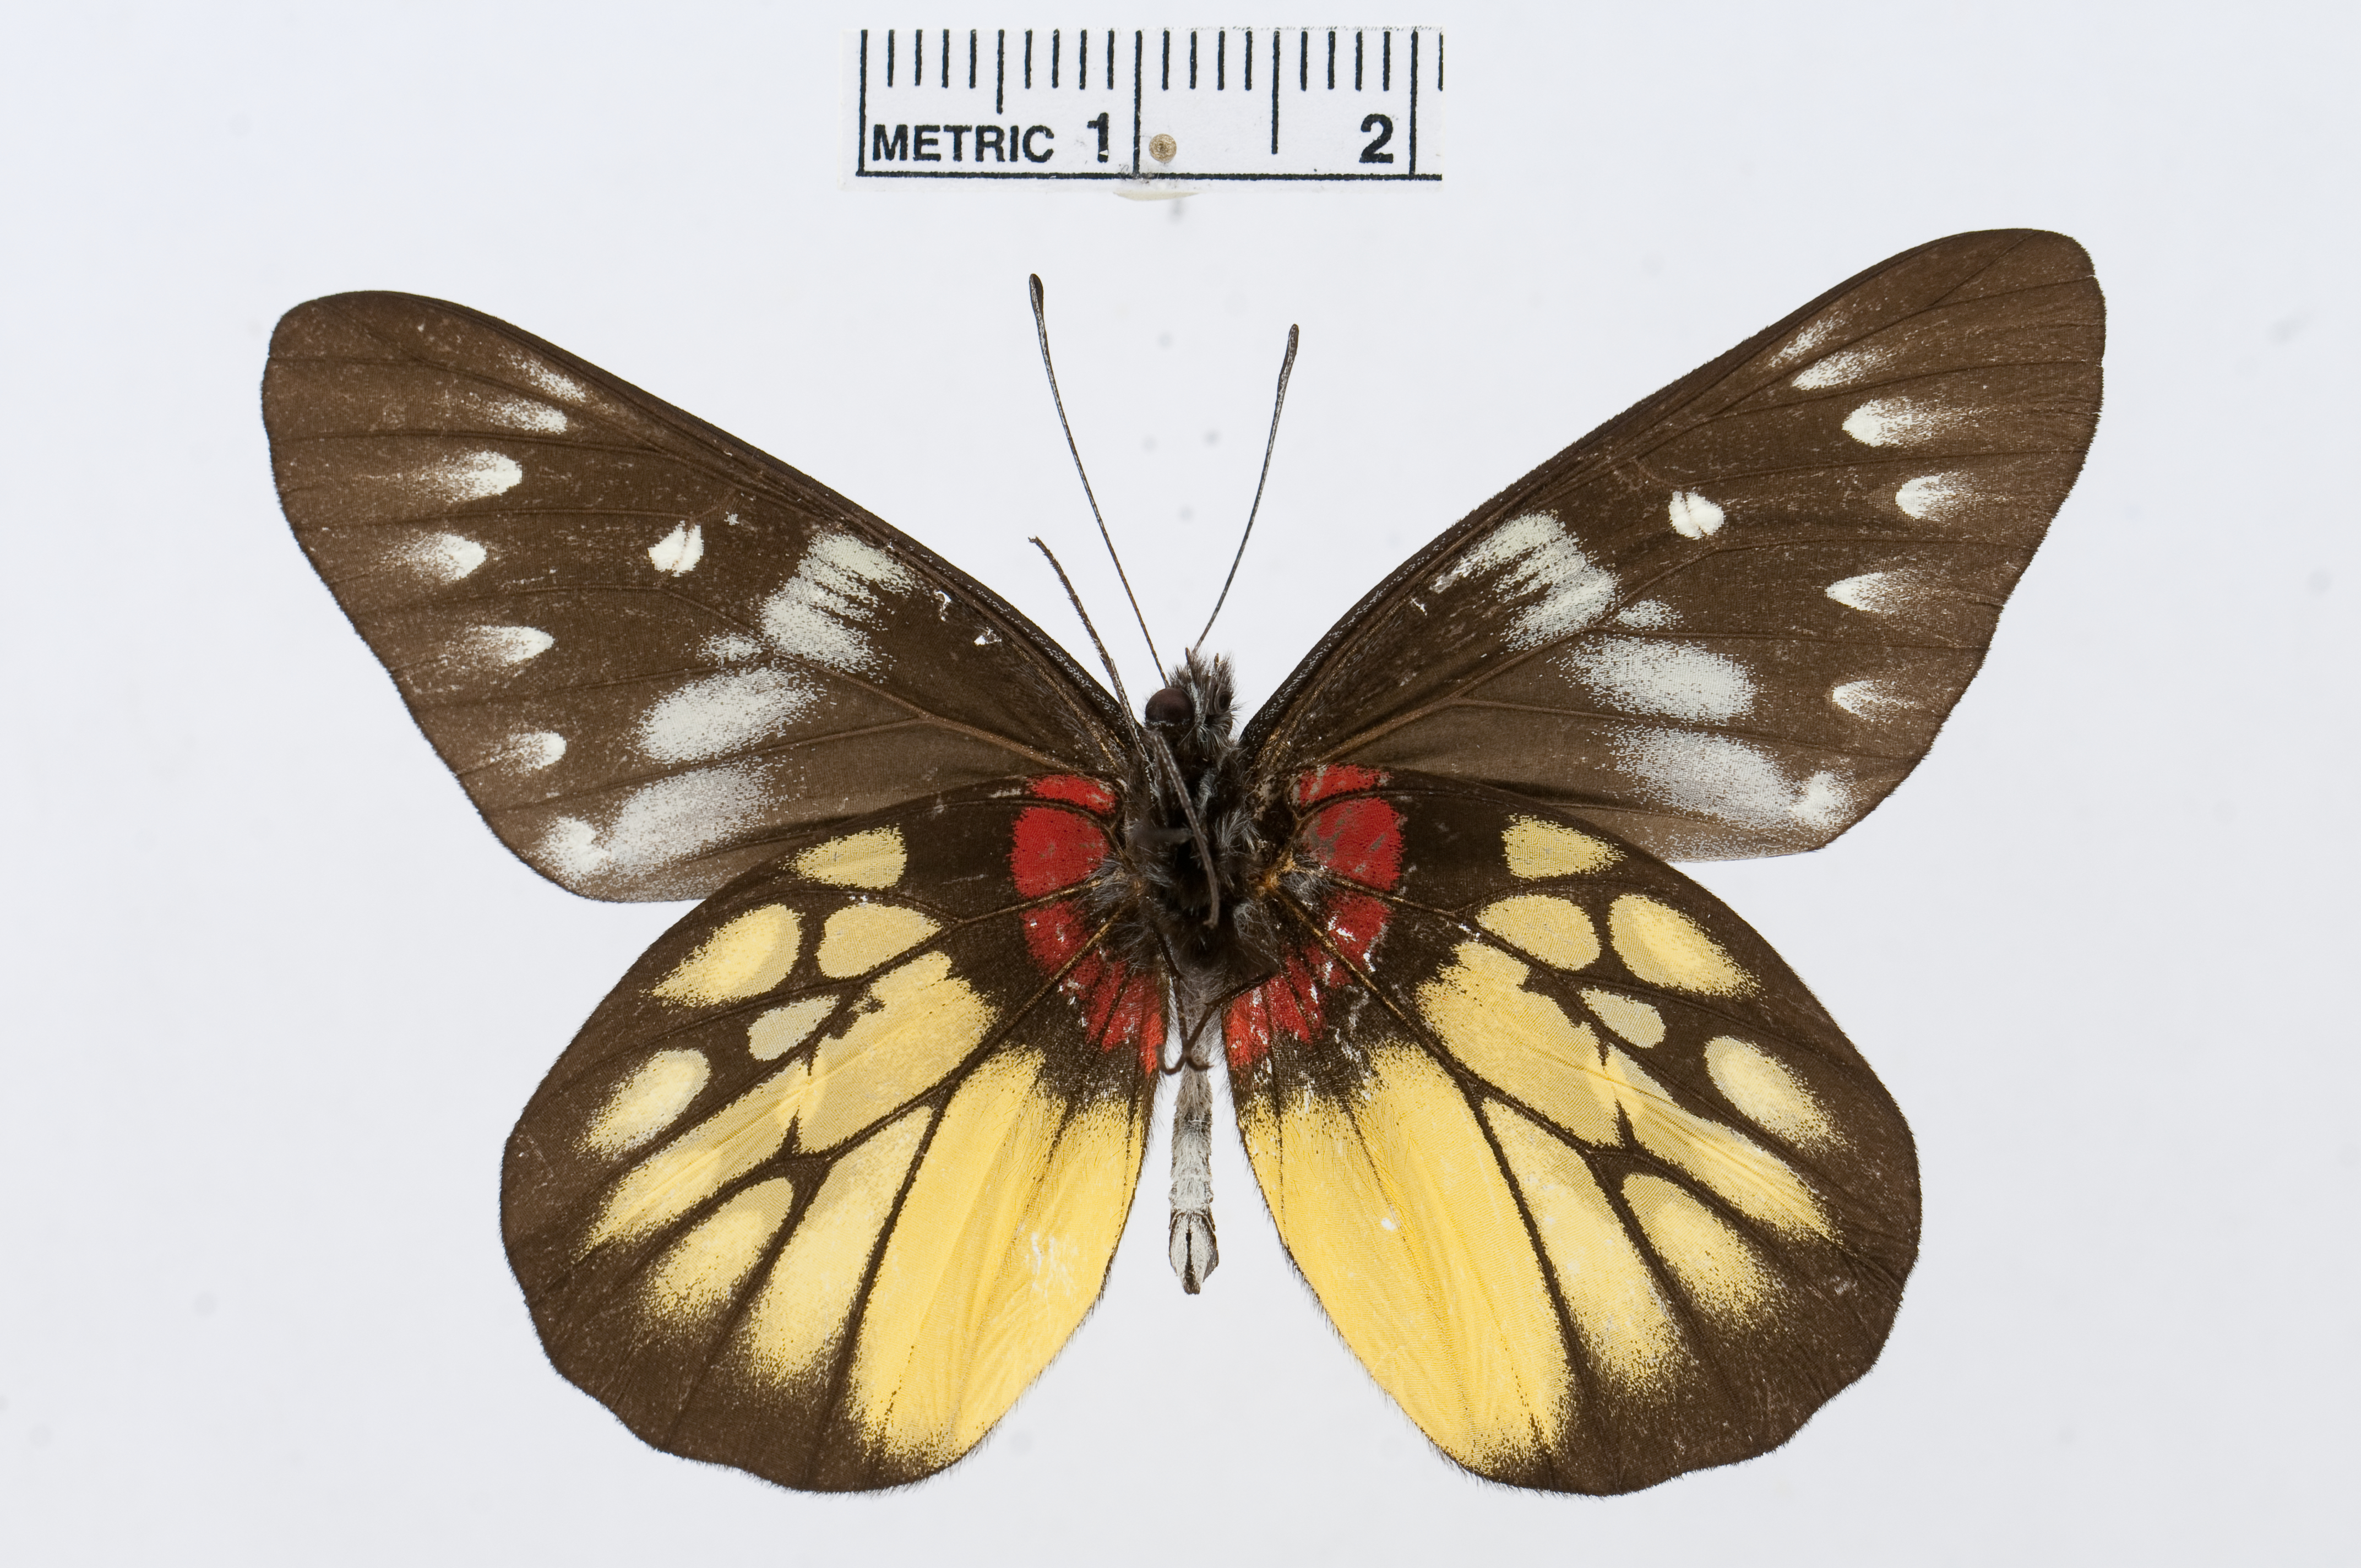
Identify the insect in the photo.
Delias pasithoe
